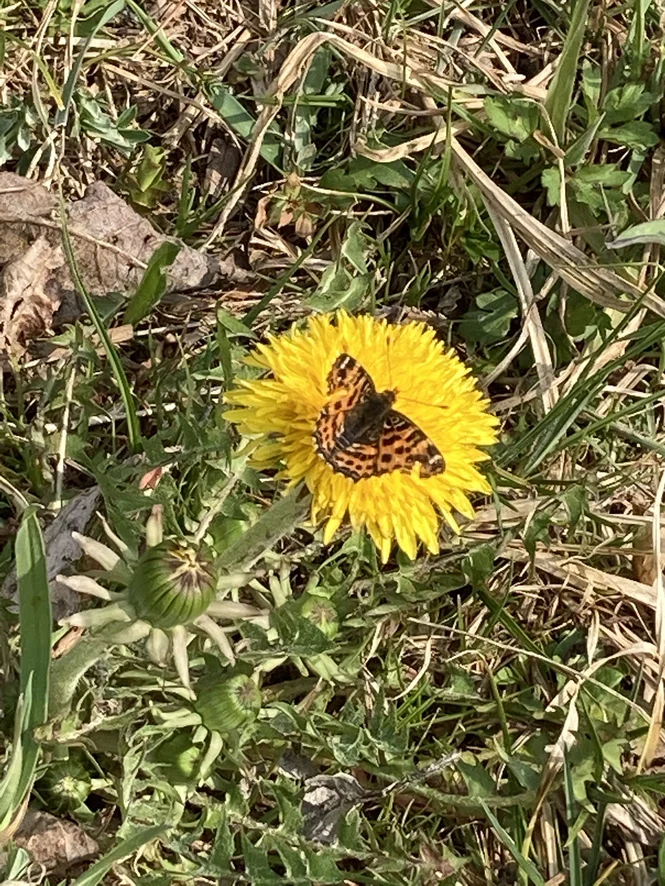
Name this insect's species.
Araschnia levana
